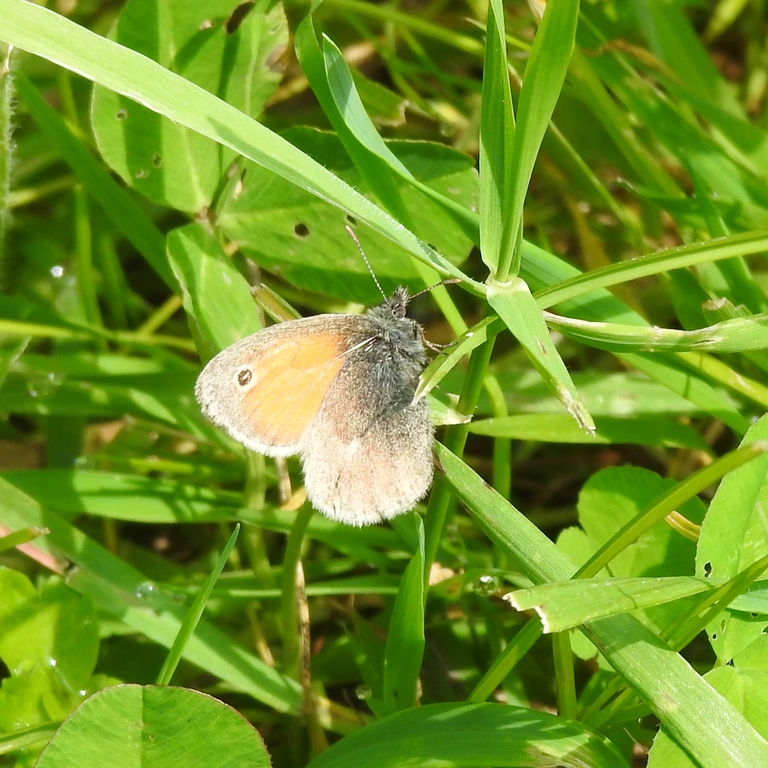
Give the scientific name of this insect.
Coenonympha pamphilus
